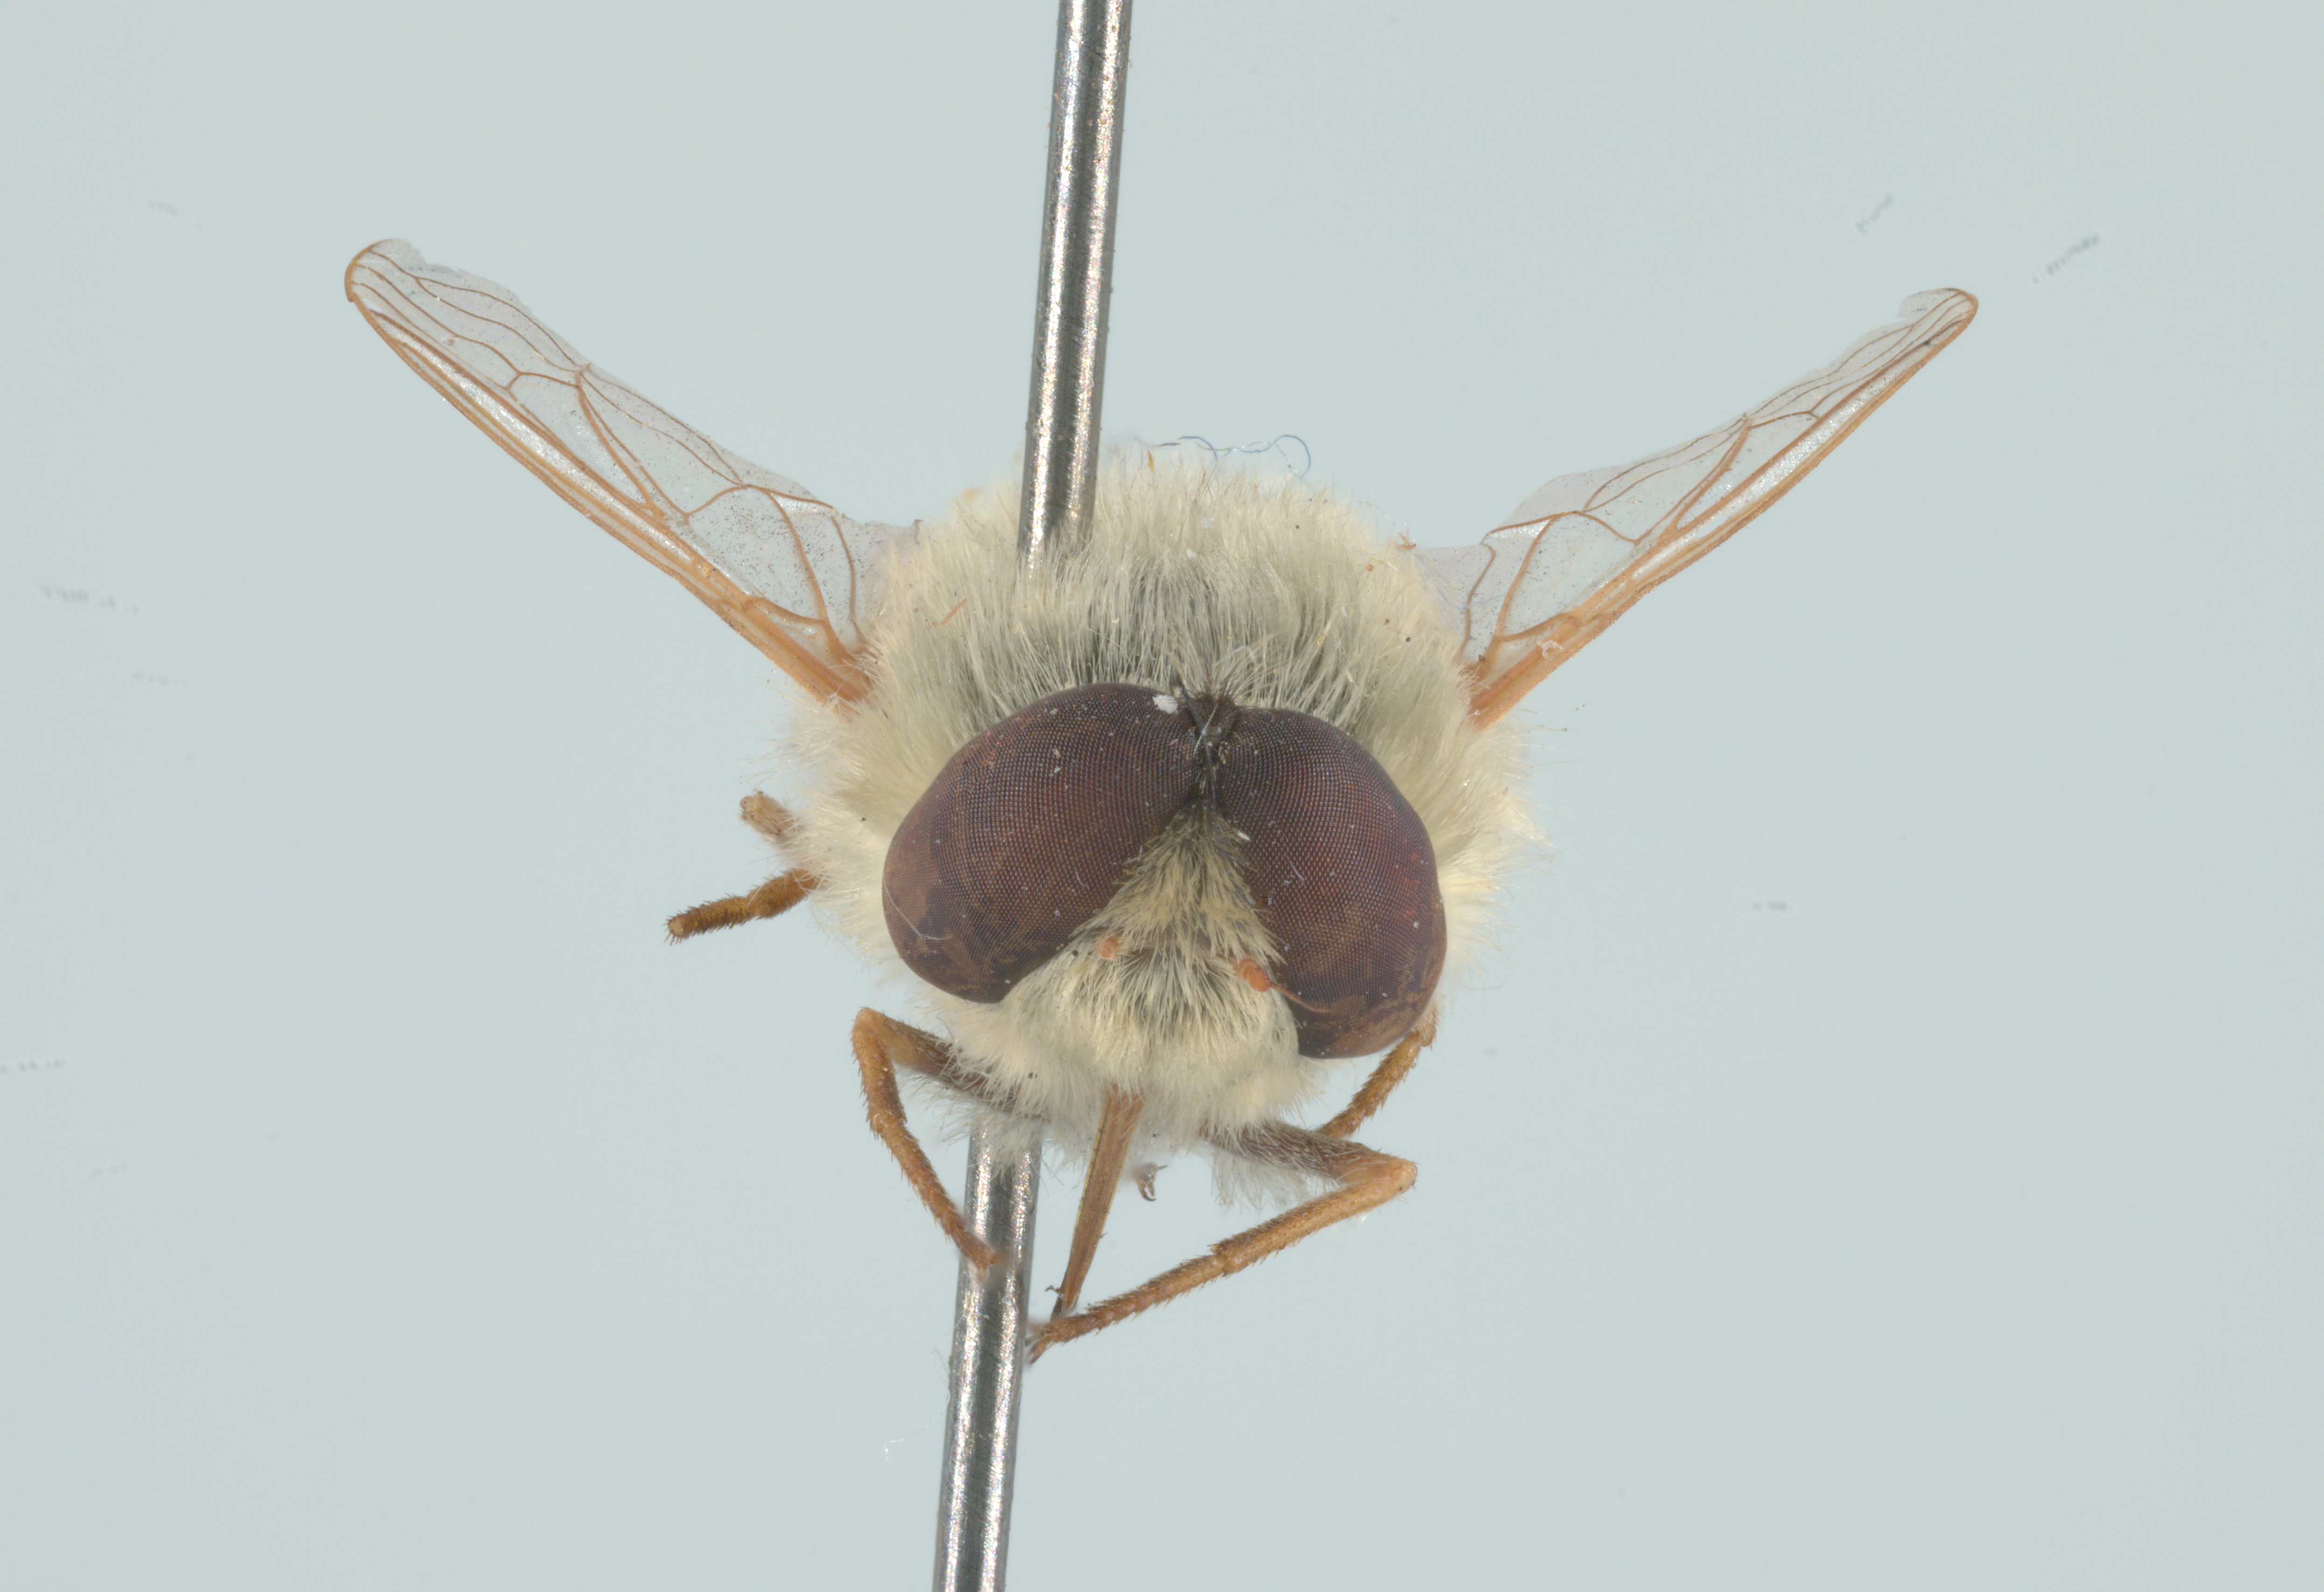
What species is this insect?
Neorhynchocephalus sackenii
